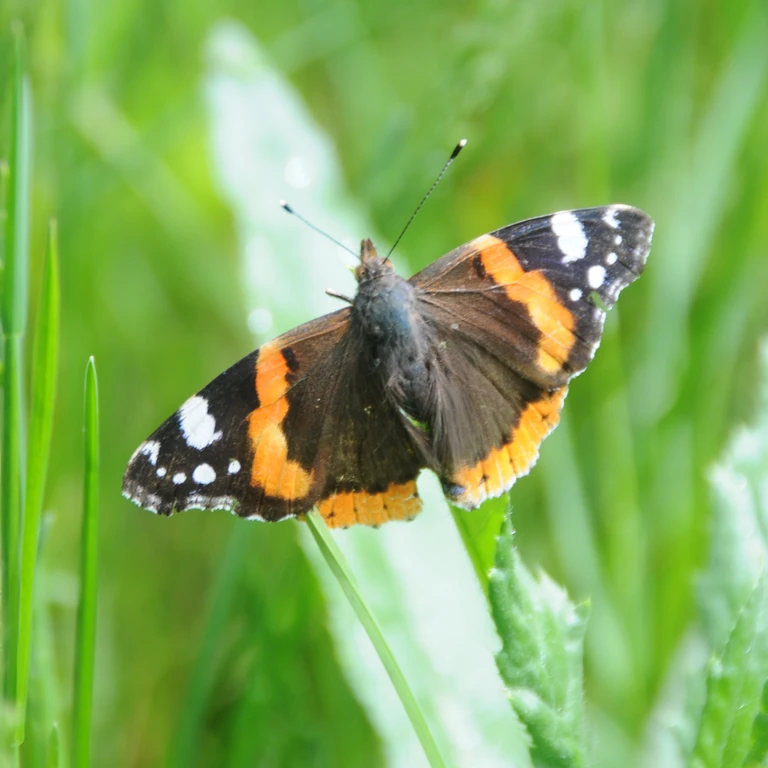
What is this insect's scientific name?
Vanessa atalanta
